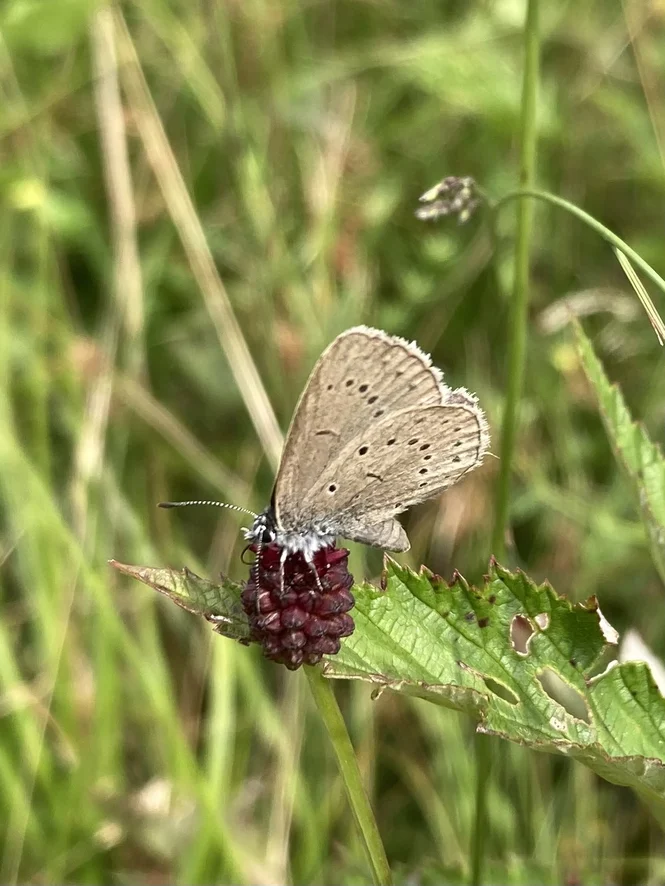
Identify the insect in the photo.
Phengaris teleius
